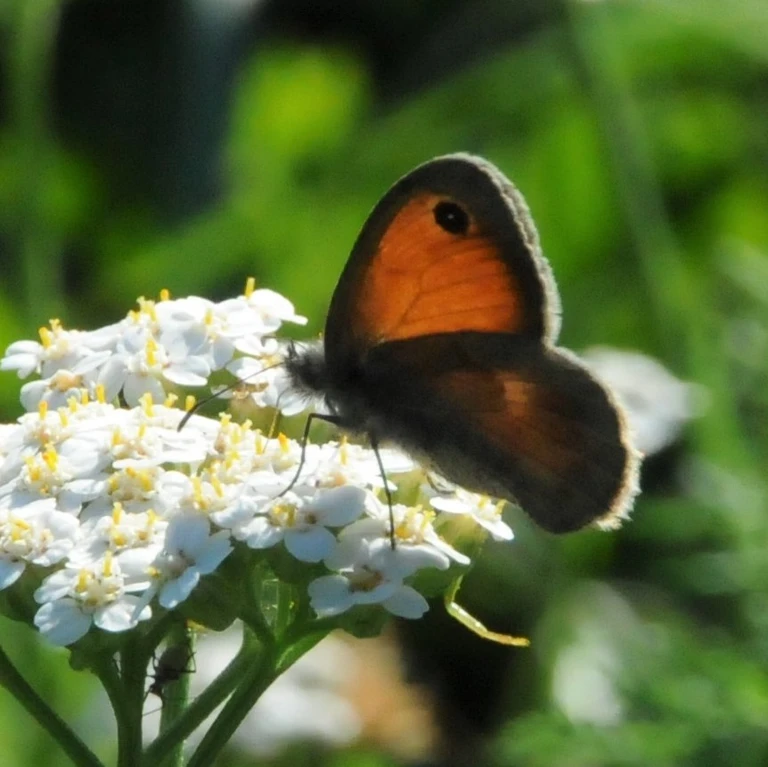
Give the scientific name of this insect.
Coenonympha pamphilus
